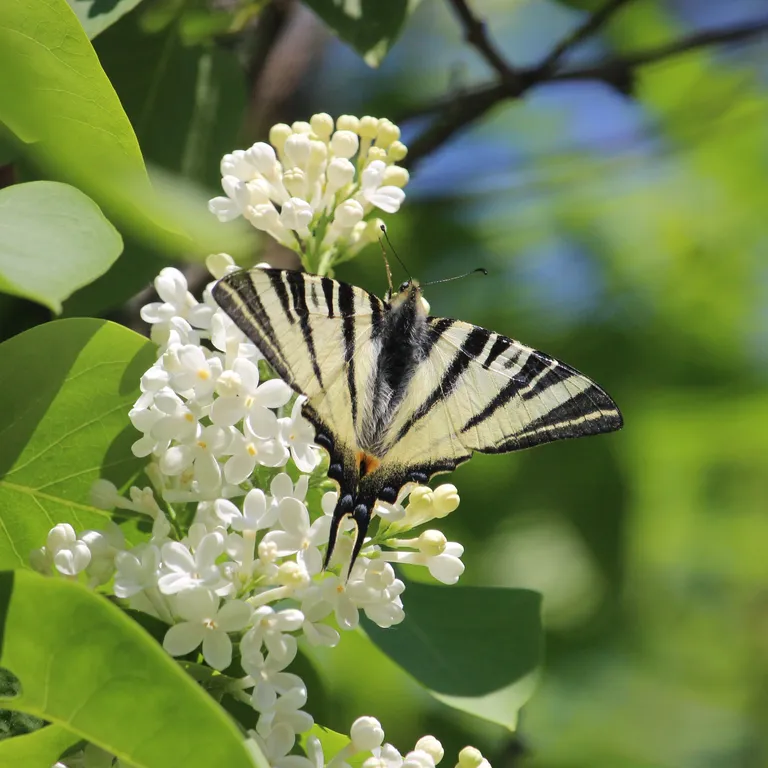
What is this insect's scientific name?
Iphiclides podalirius
